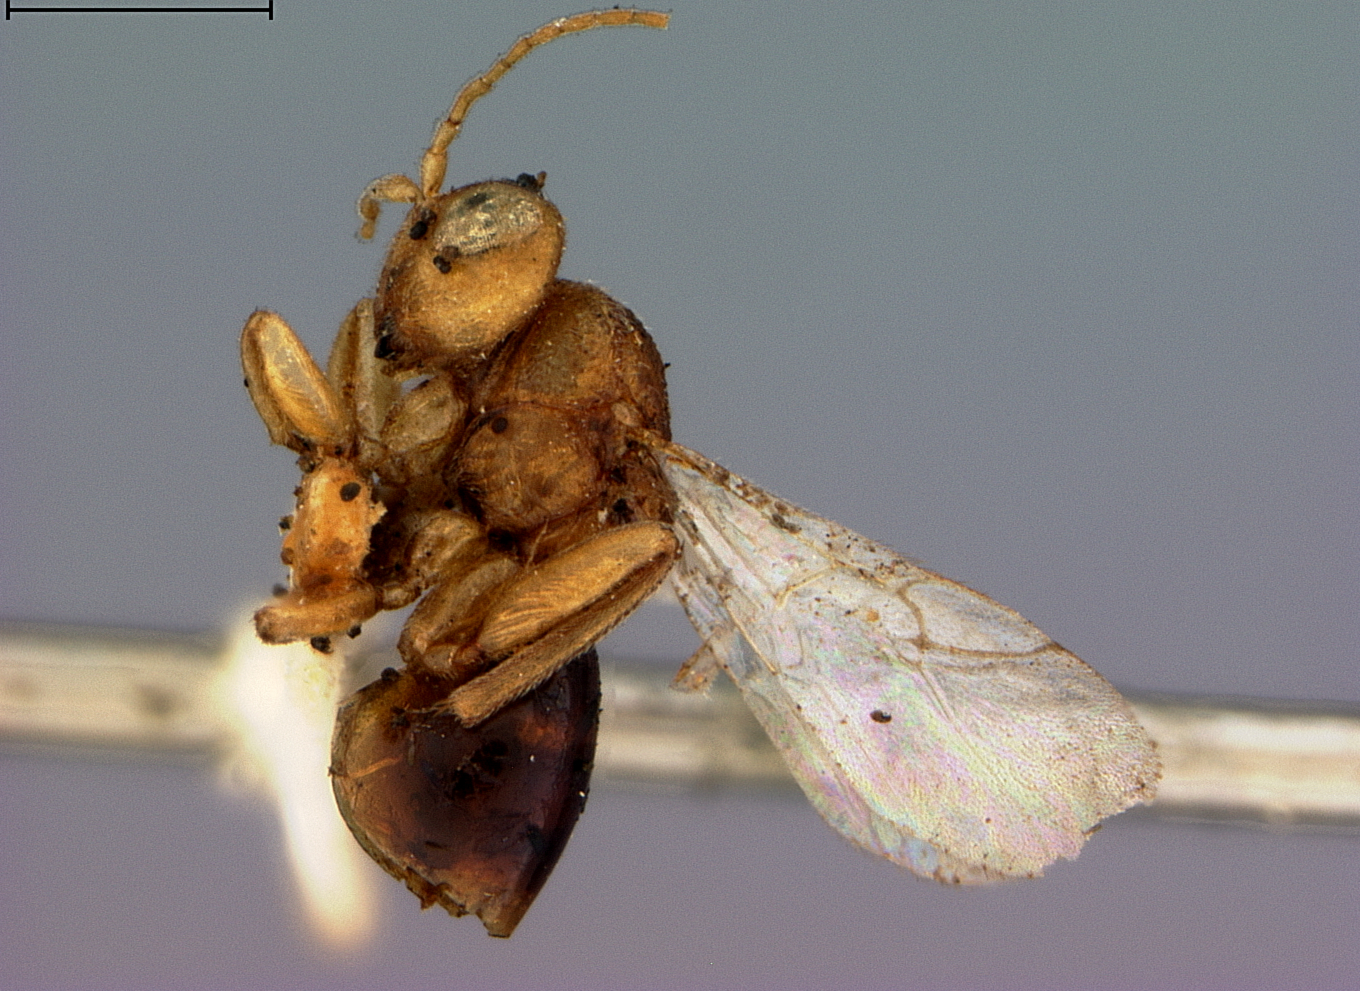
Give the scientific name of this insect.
Synergus bicolor
